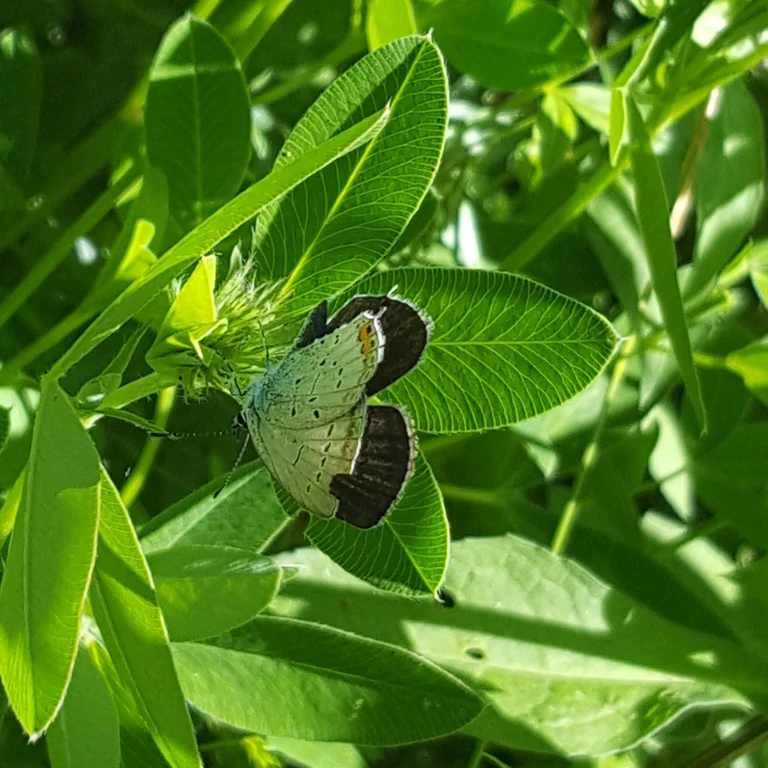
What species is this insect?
Cupido argiades (also Elkalyce argiades)
